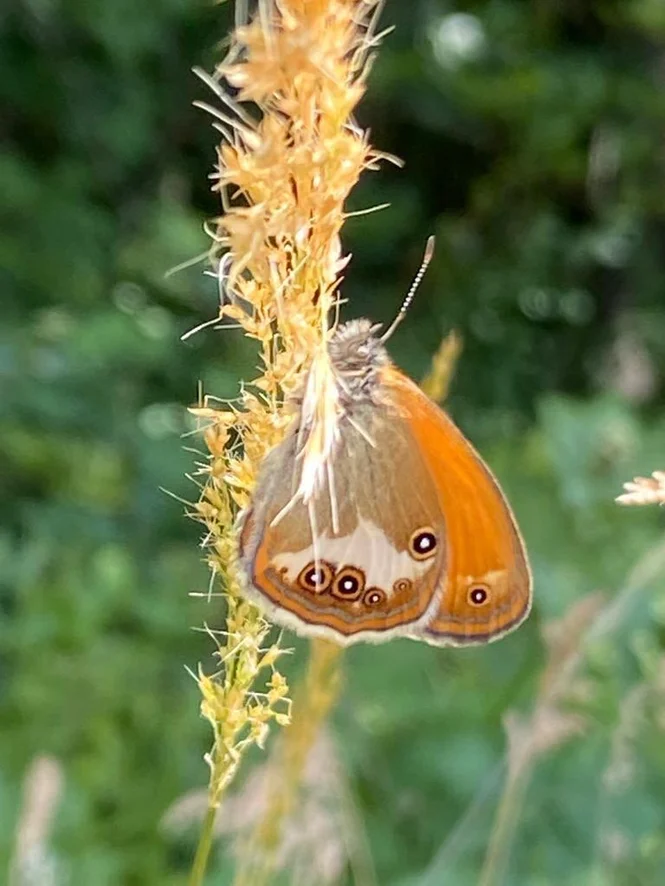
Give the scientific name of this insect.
Coenonympha arcania
